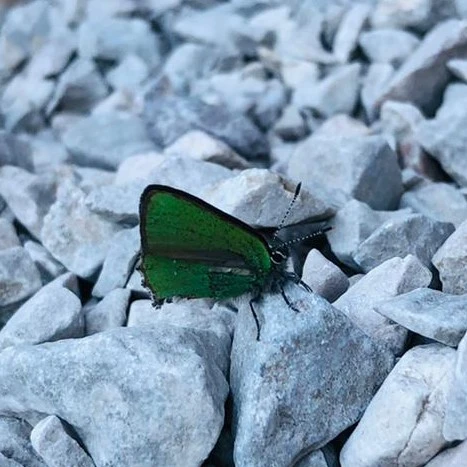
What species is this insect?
Callophrys rubi
